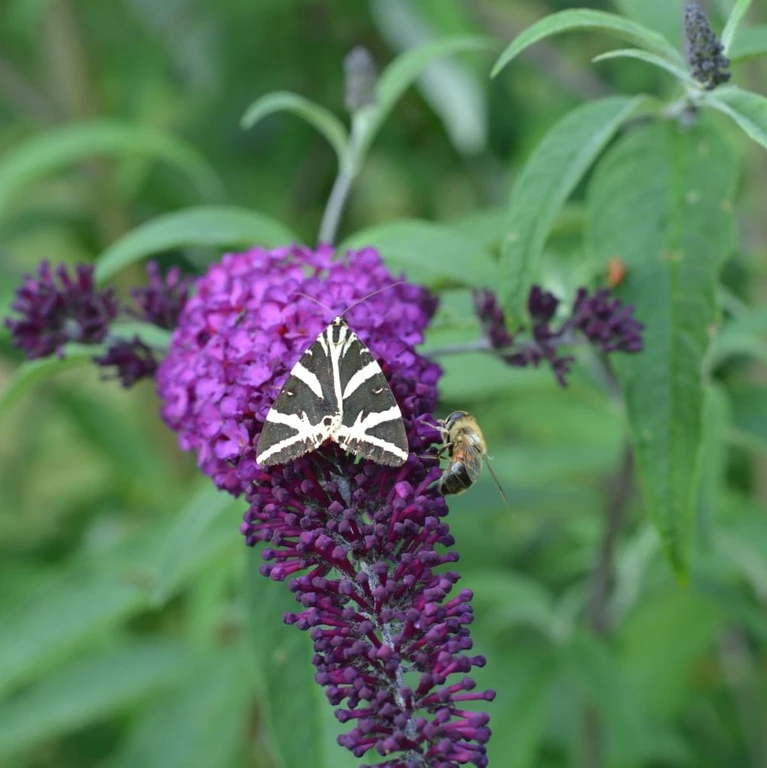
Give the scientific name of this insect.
Euplagia quadripunctaria
